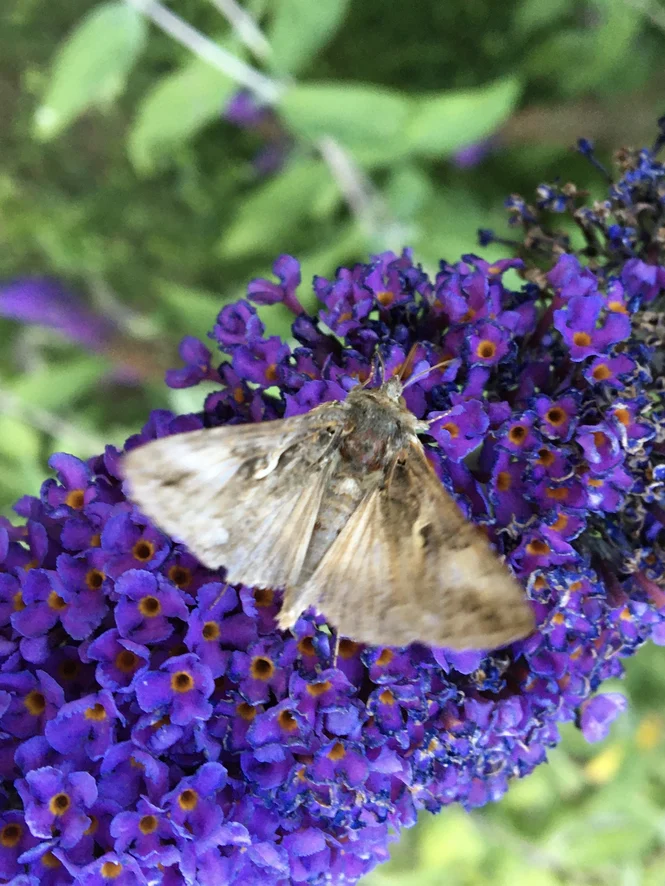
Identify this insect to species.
Autographa gamma
